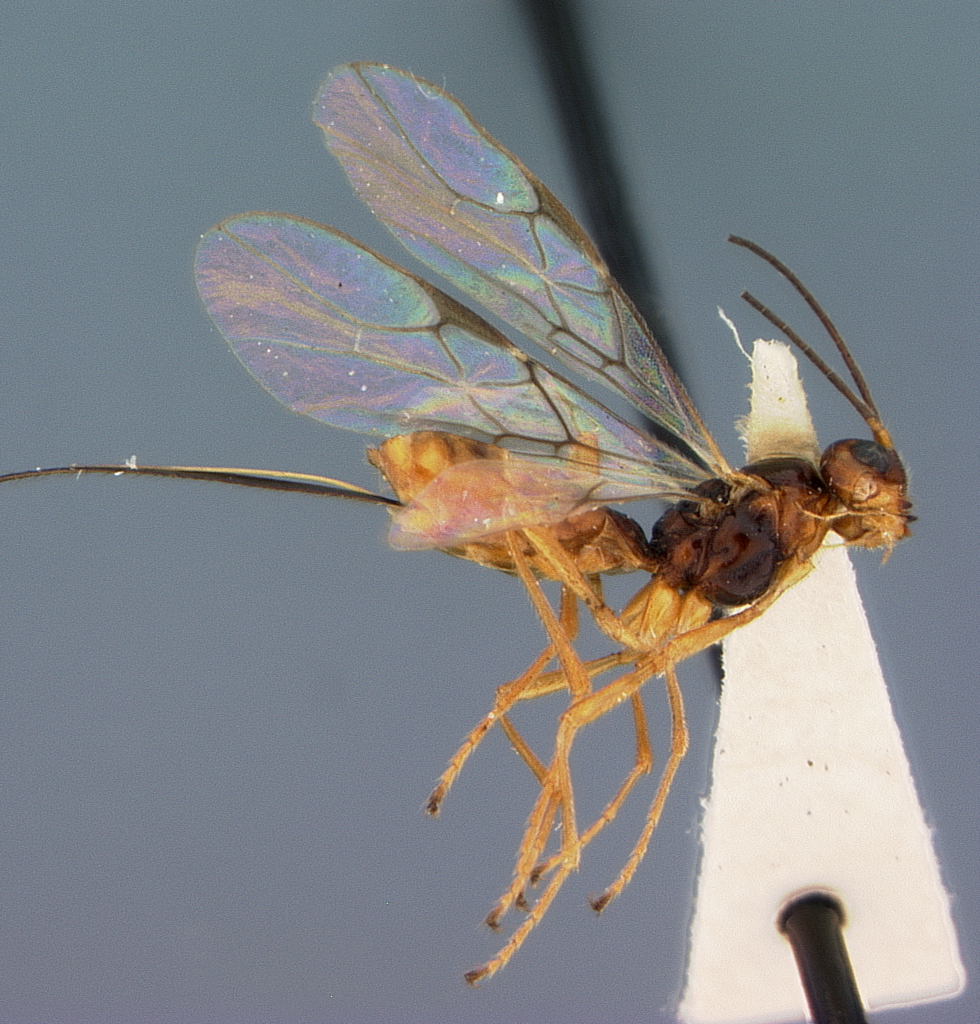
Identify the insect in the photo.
Phaenocarpa notaulica
